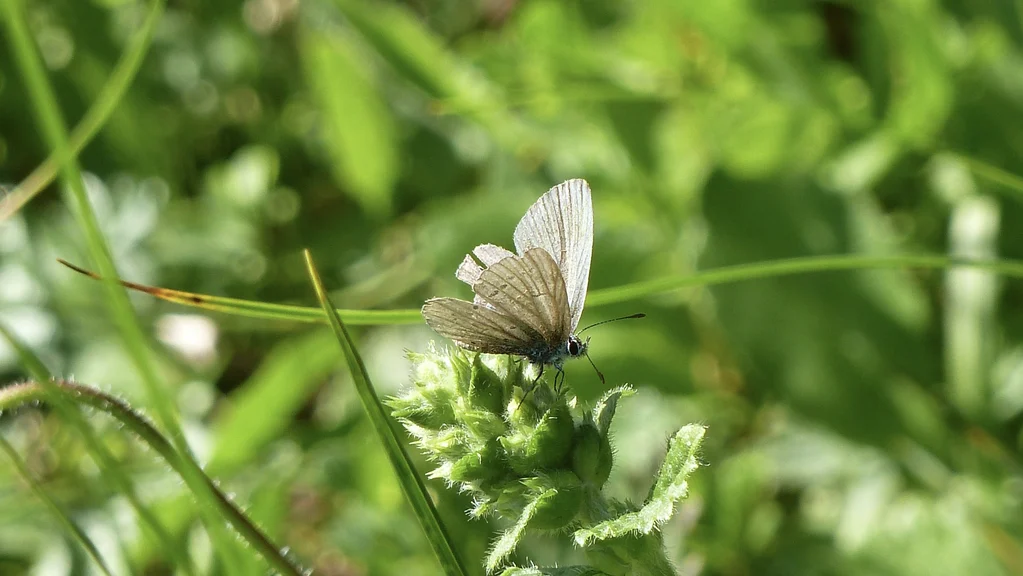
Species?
Cupido minimus
